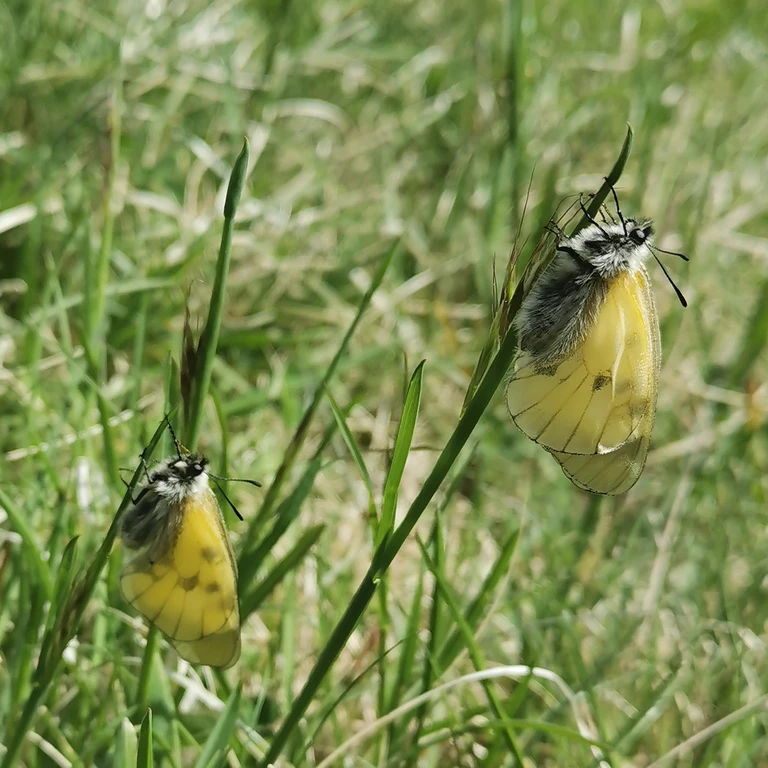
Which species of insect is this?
Parnassius mnemosyne
